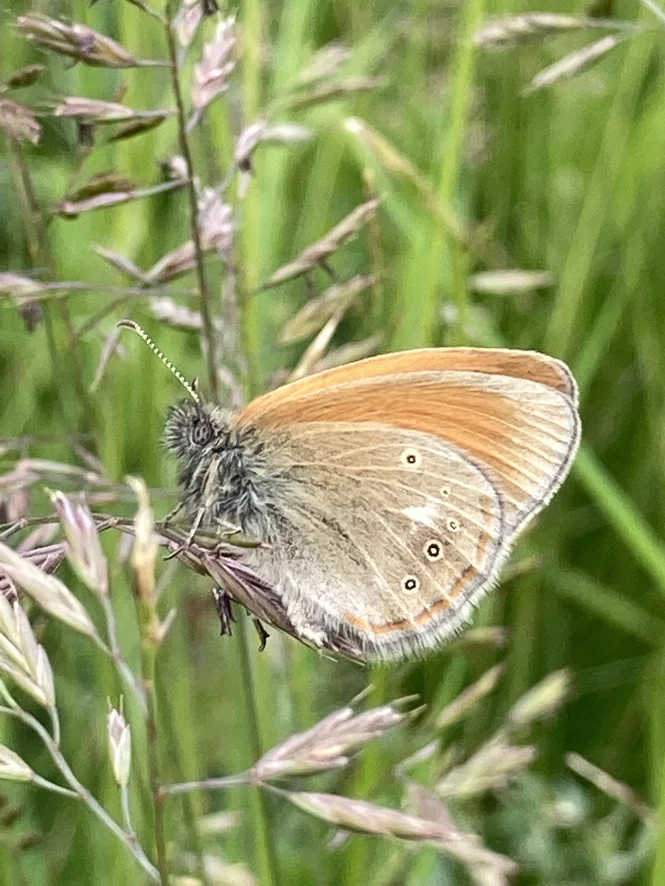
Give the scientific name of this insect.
Coenonympha glycerion (also Coenonympha iphis)
